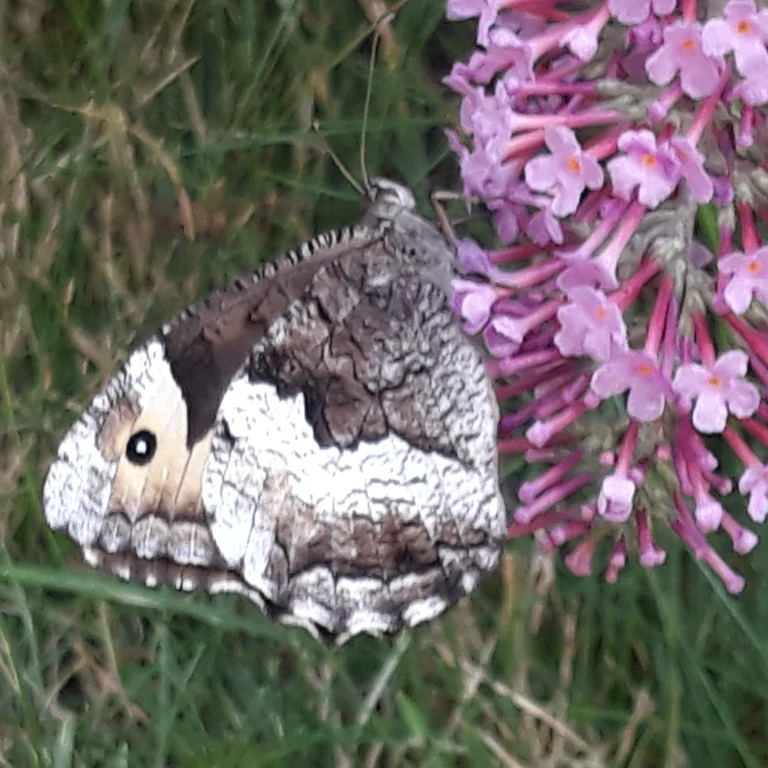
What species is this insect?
Hipparchia alcyone
